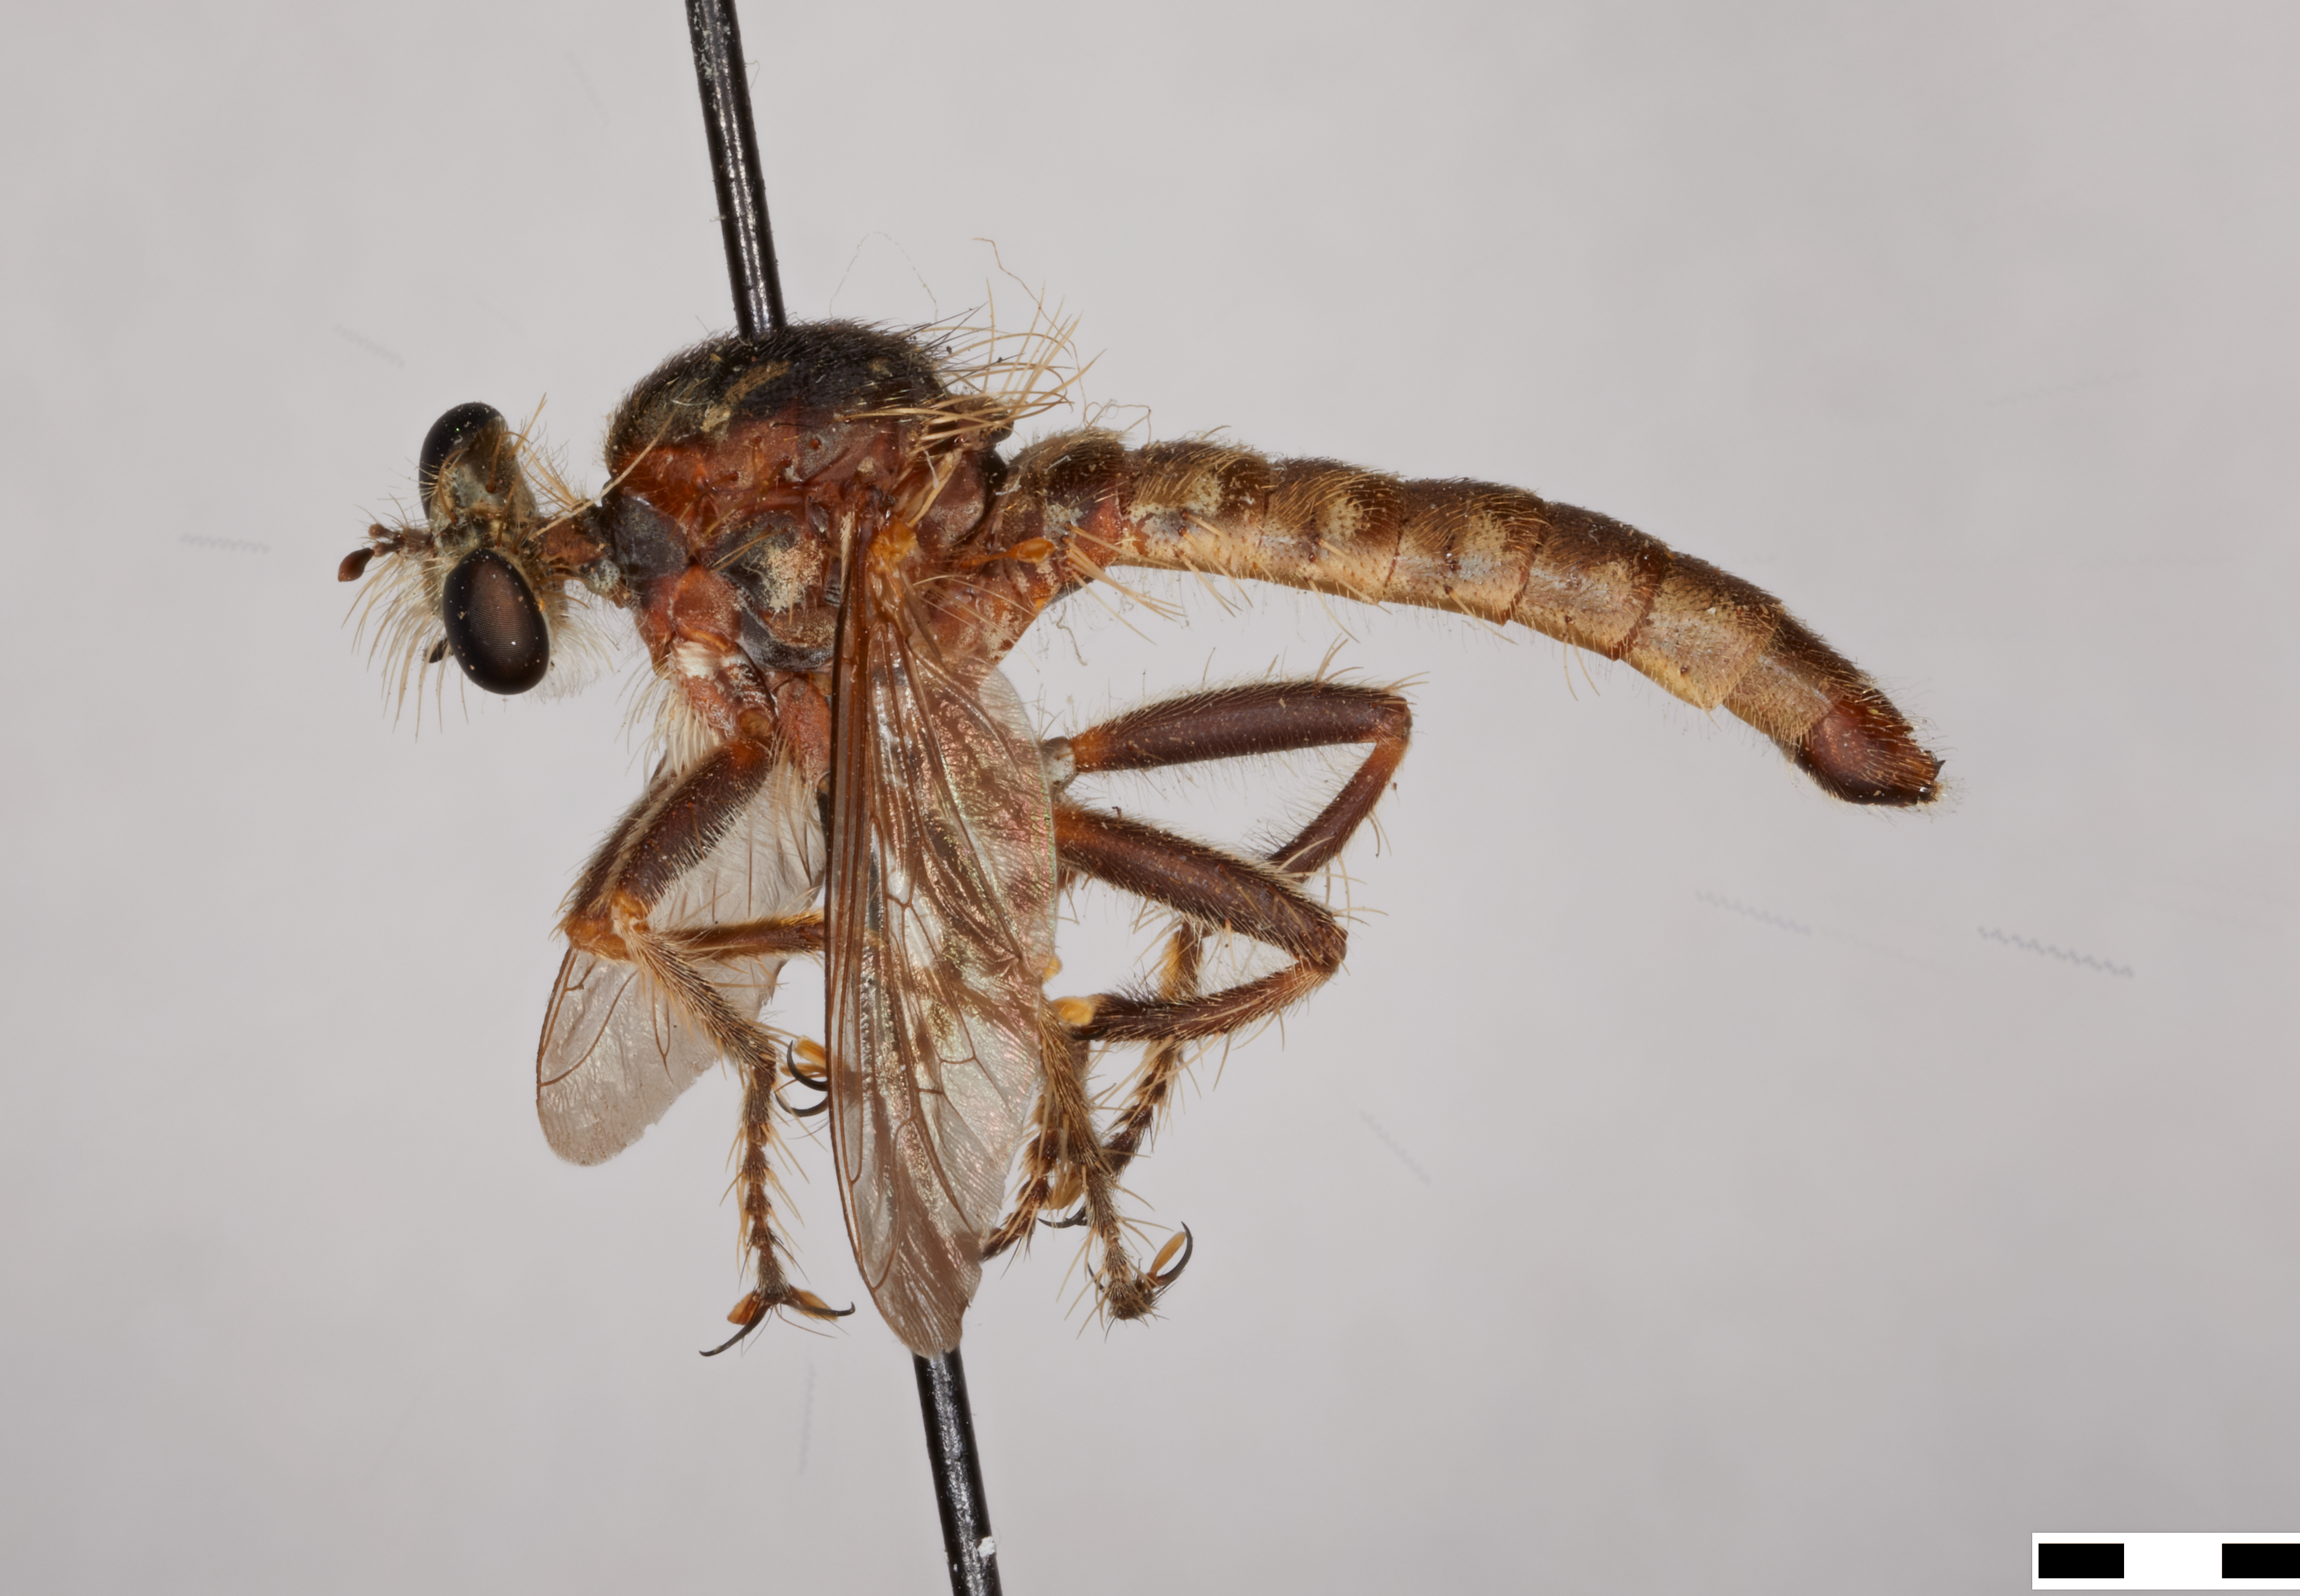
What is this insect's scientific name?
Nusa karikalensis
